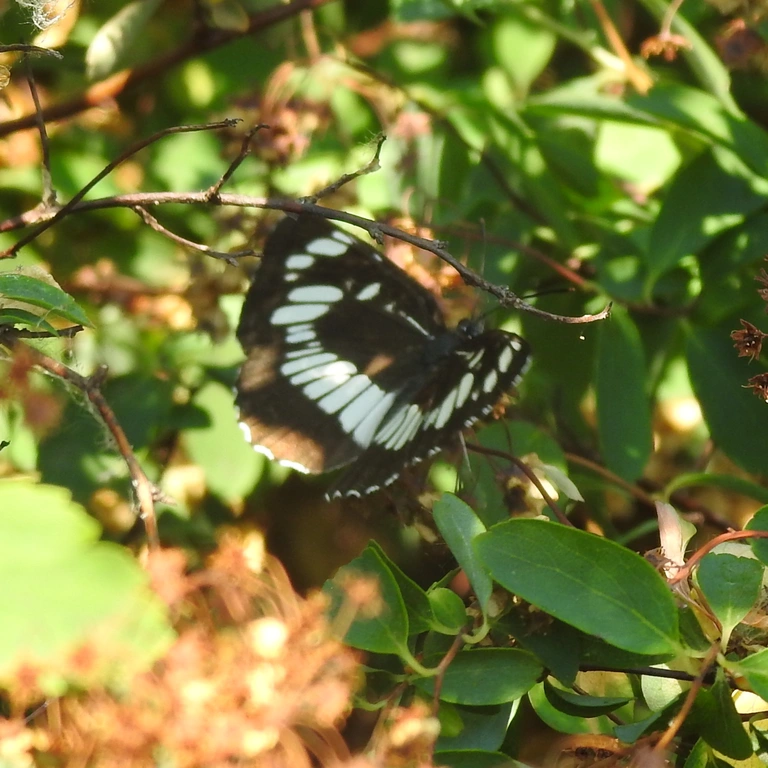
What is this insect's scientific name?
Neptis rivularis
